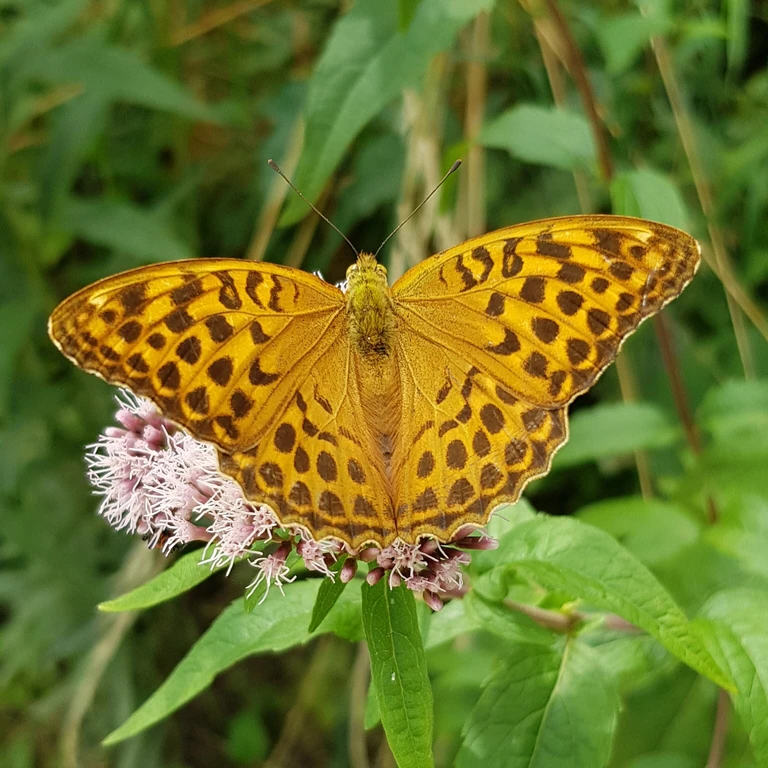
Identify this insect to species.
Argynnis paphia
